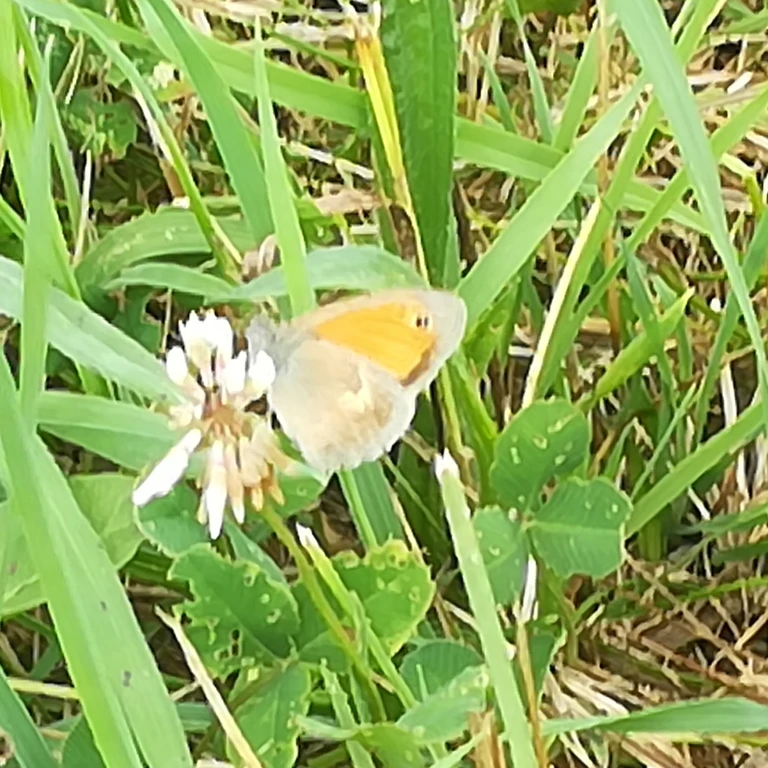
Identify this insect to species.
Coenonympha pamphilus
